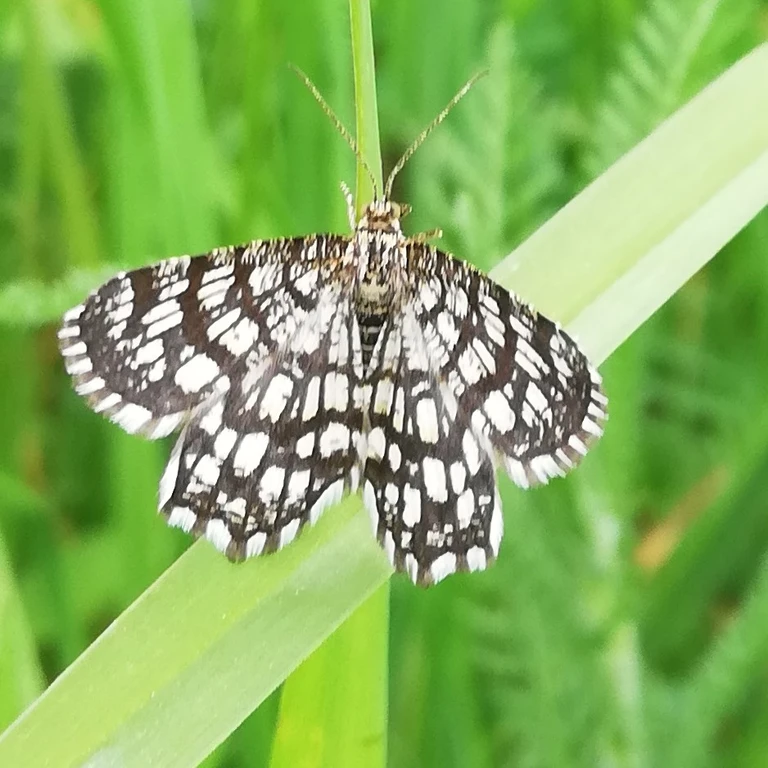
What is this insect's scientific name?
Chiasmia clathrata
